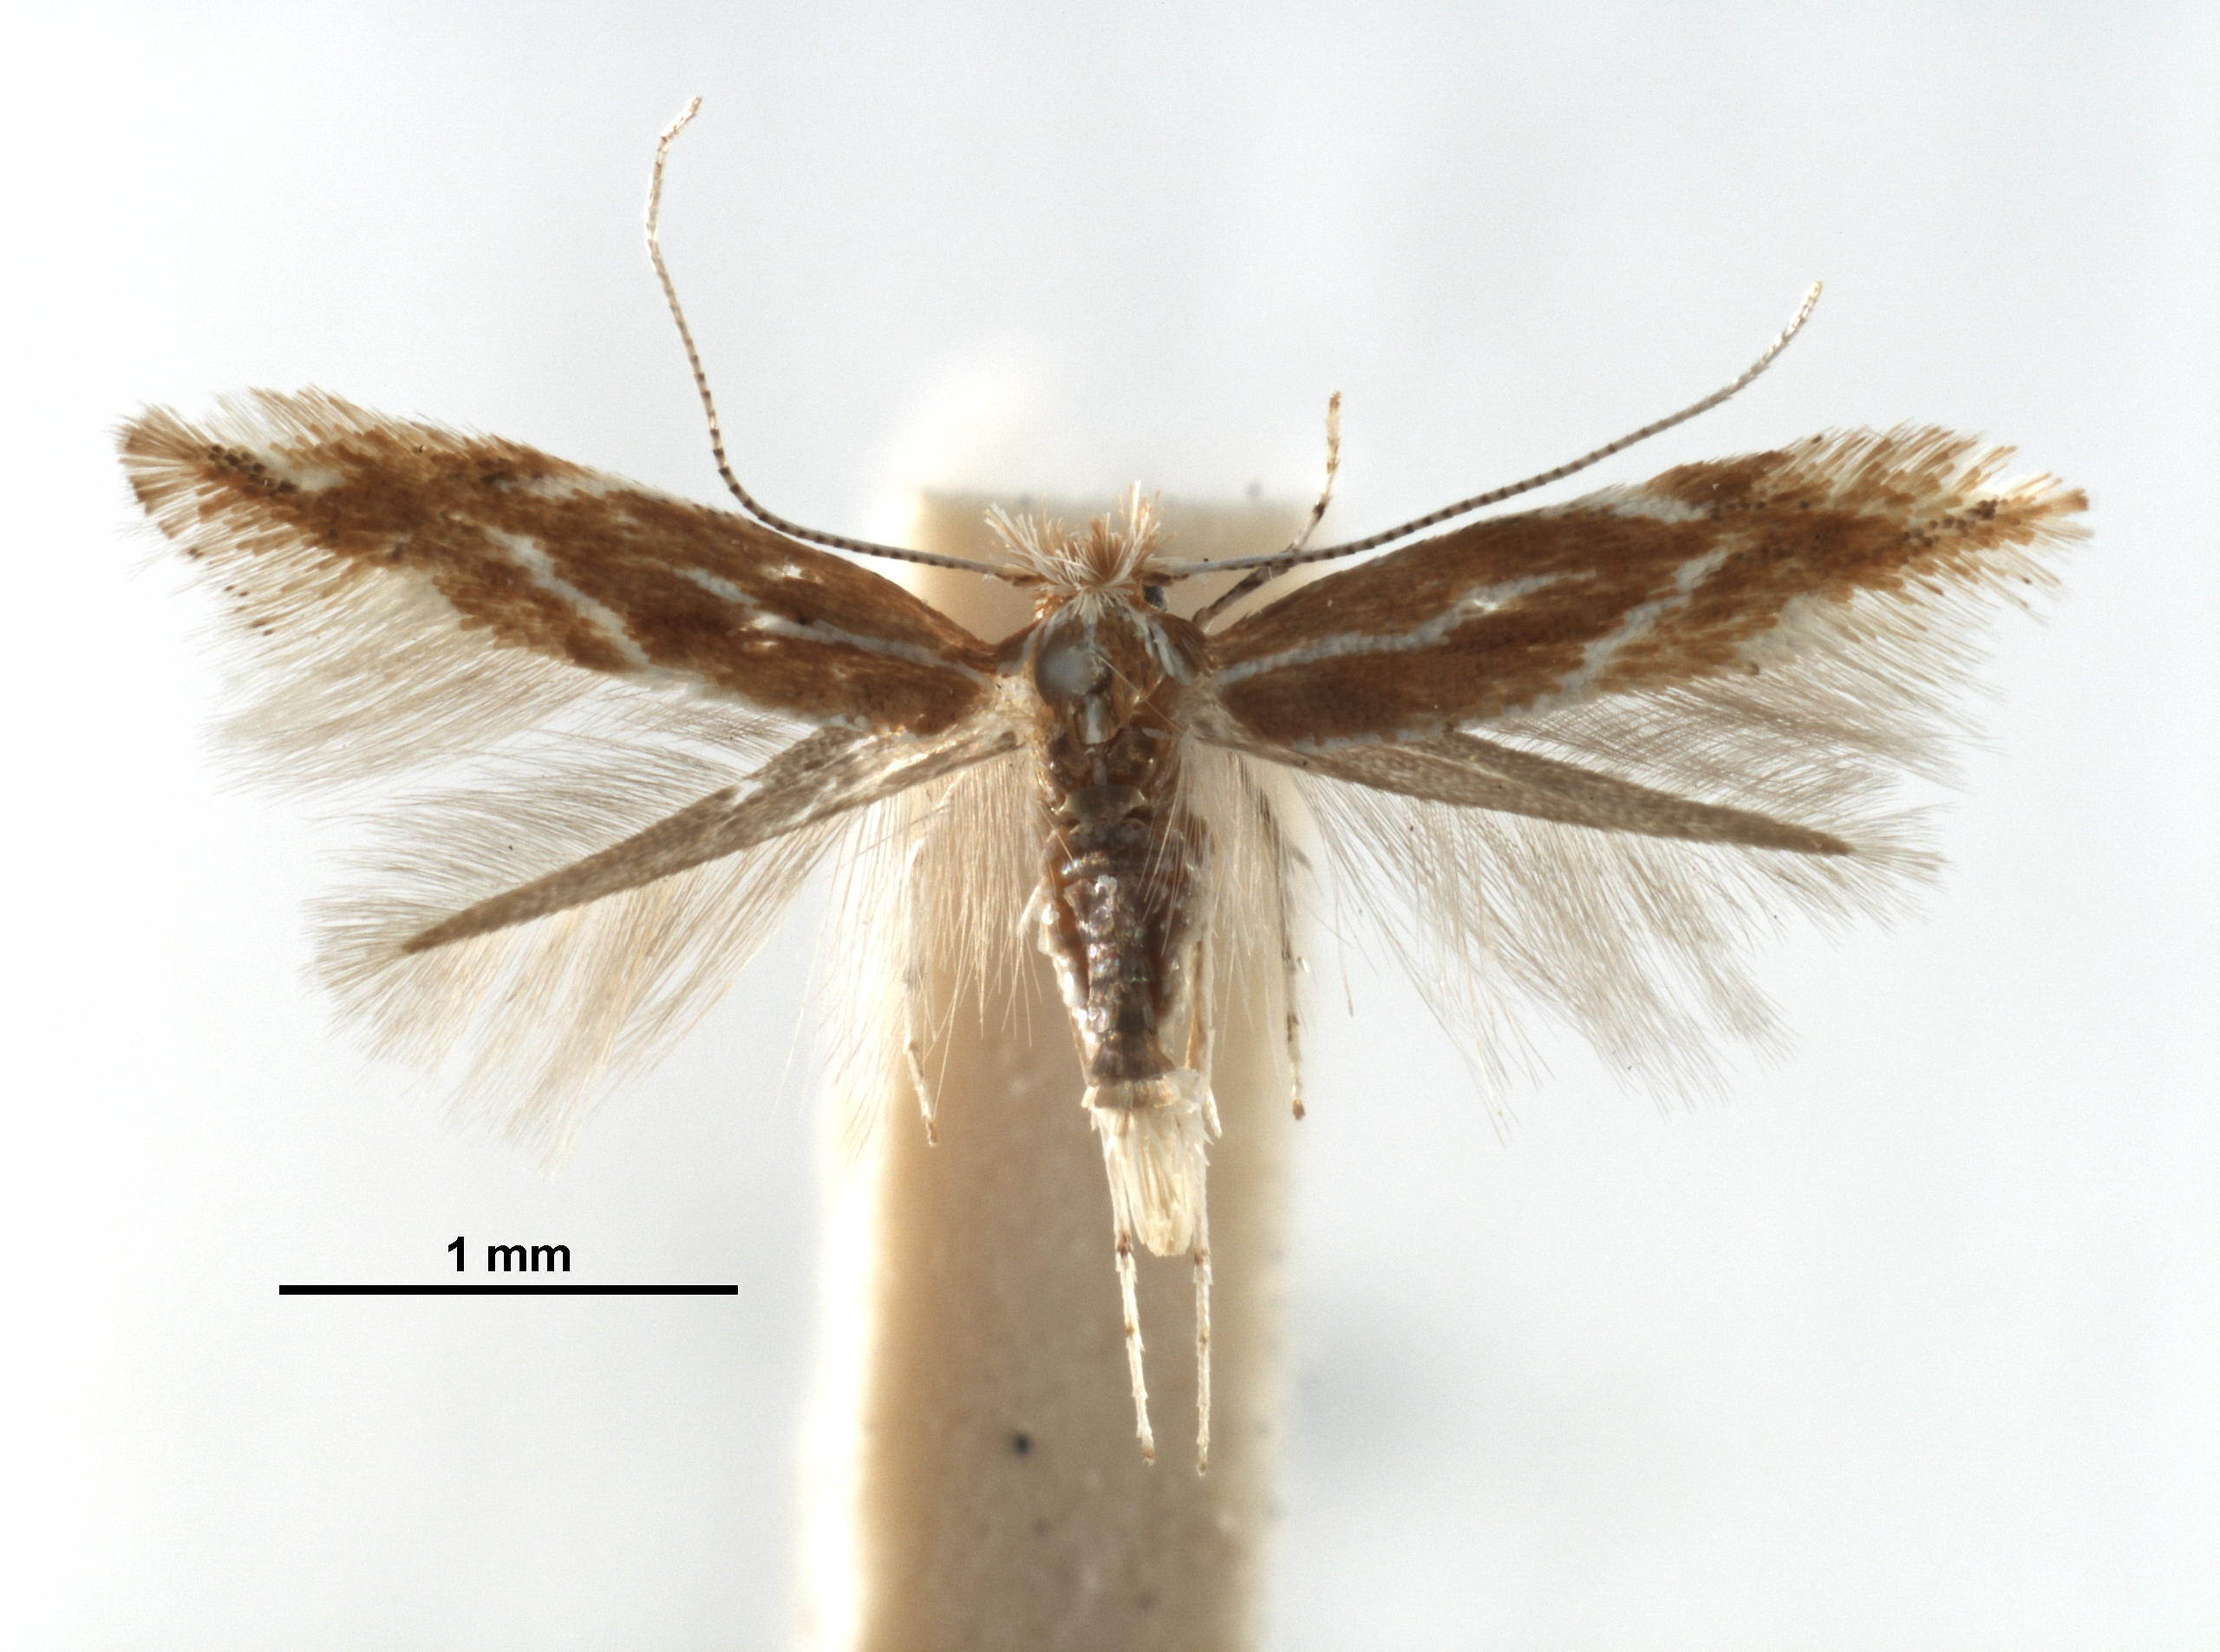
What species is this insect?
Phyllonorycter turanica
